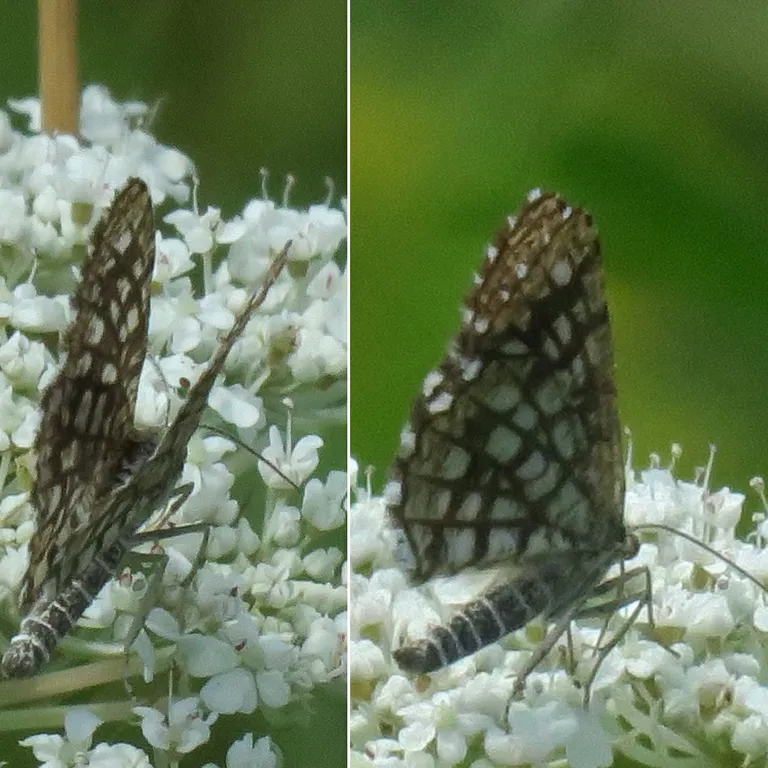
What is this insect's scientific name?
Chiasmia clathrata
